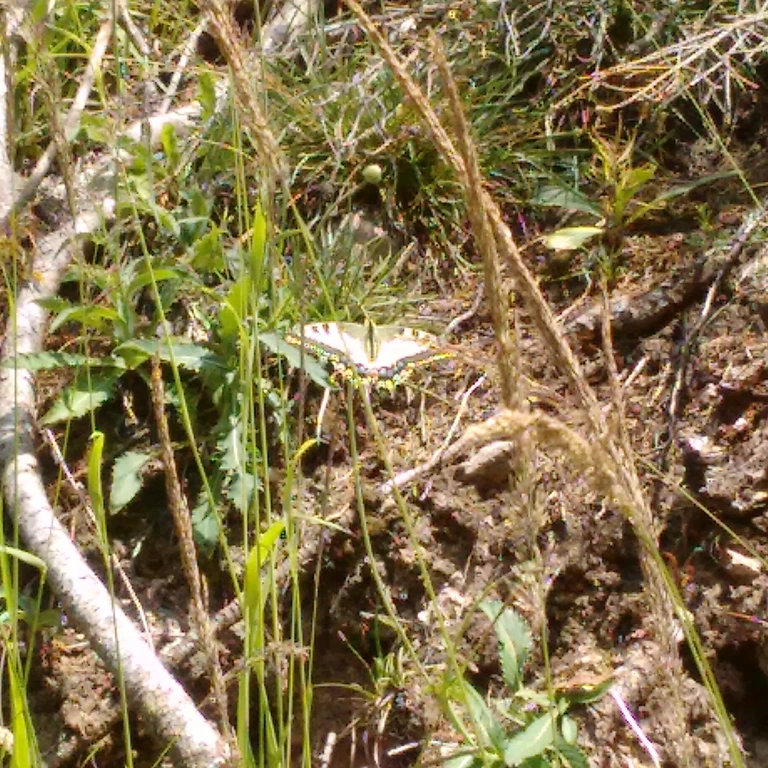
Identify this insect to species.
Papilio machaon
